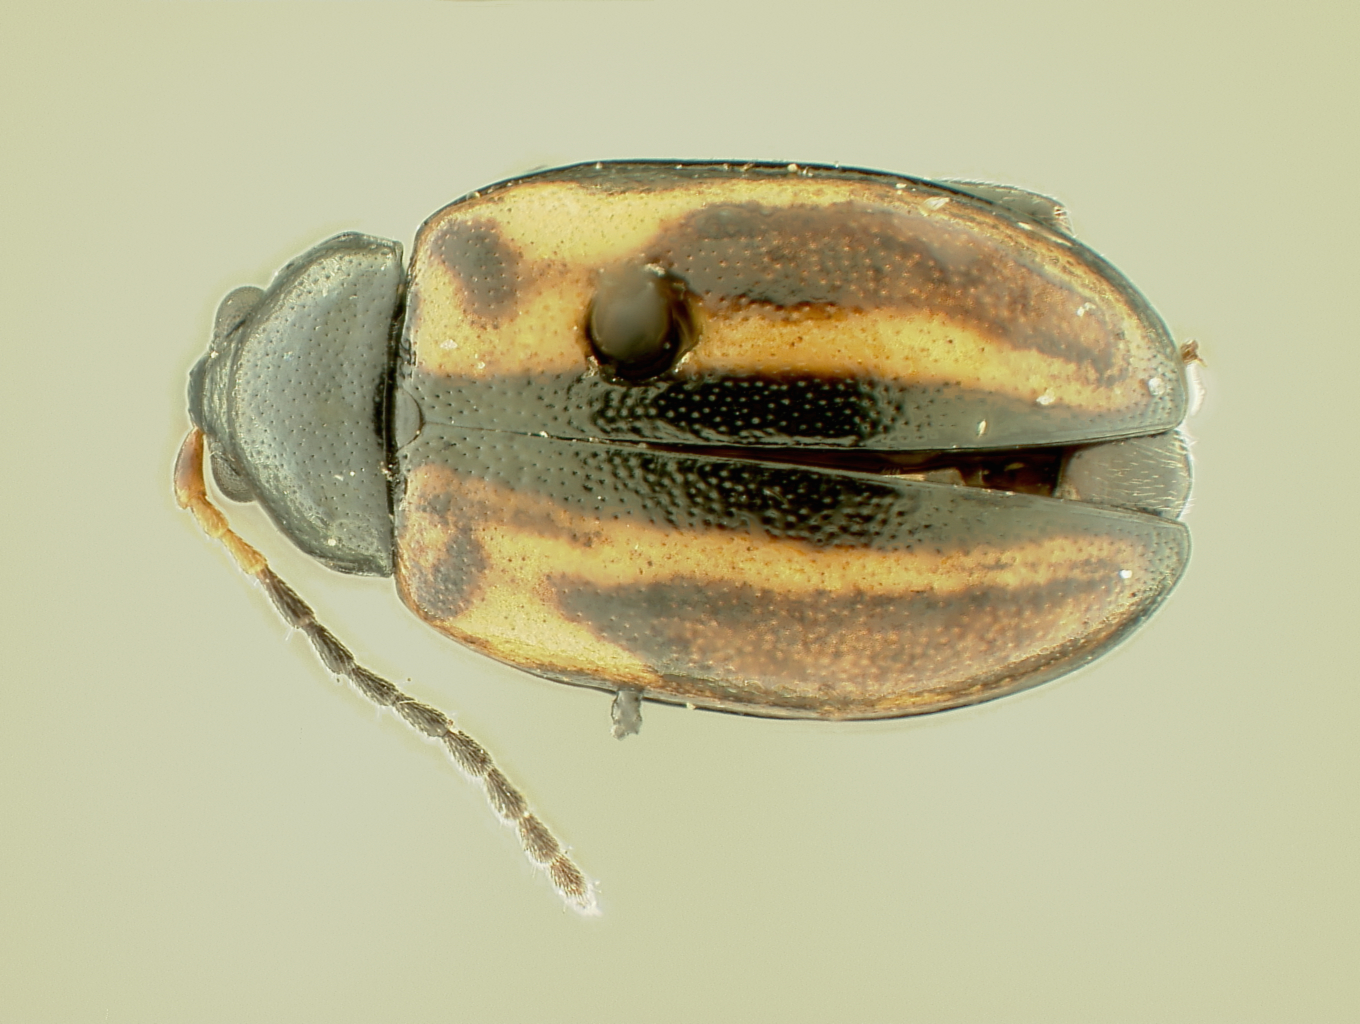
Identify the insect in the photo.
Phyllotreta armoraciae
